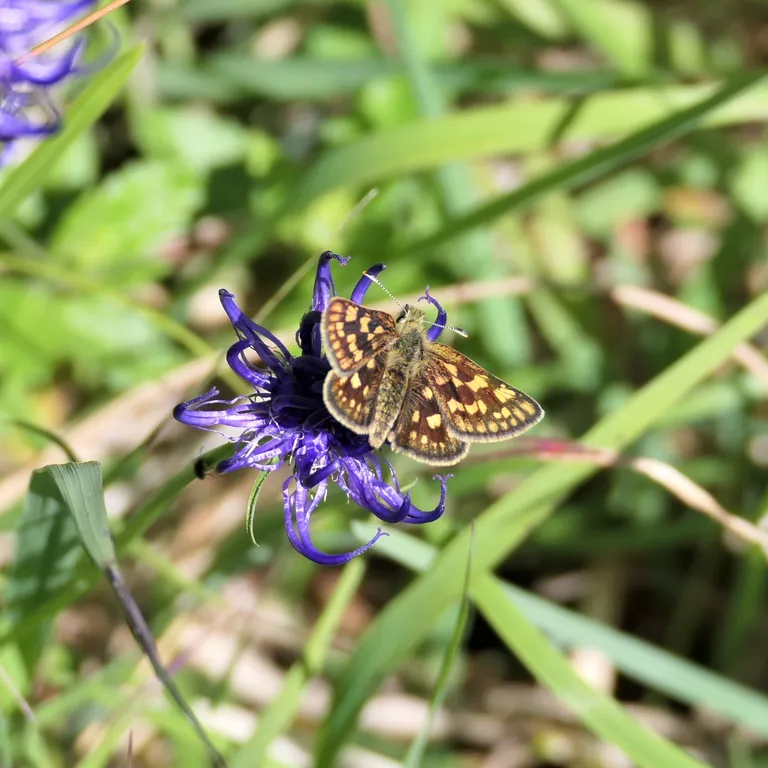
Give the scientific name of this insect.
Carterocephalus palaemon
